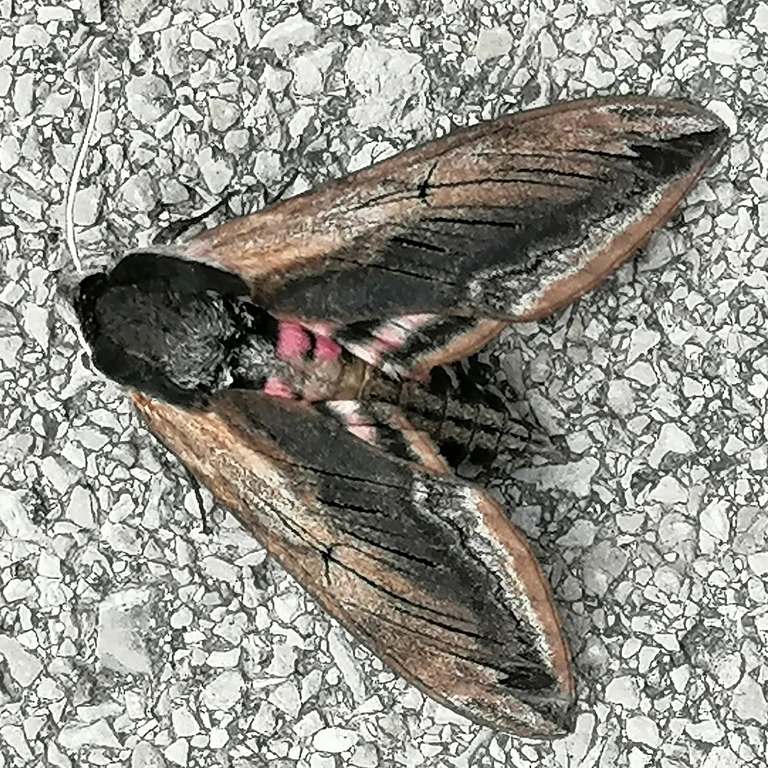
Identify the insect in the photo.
Sphinx ligustri
